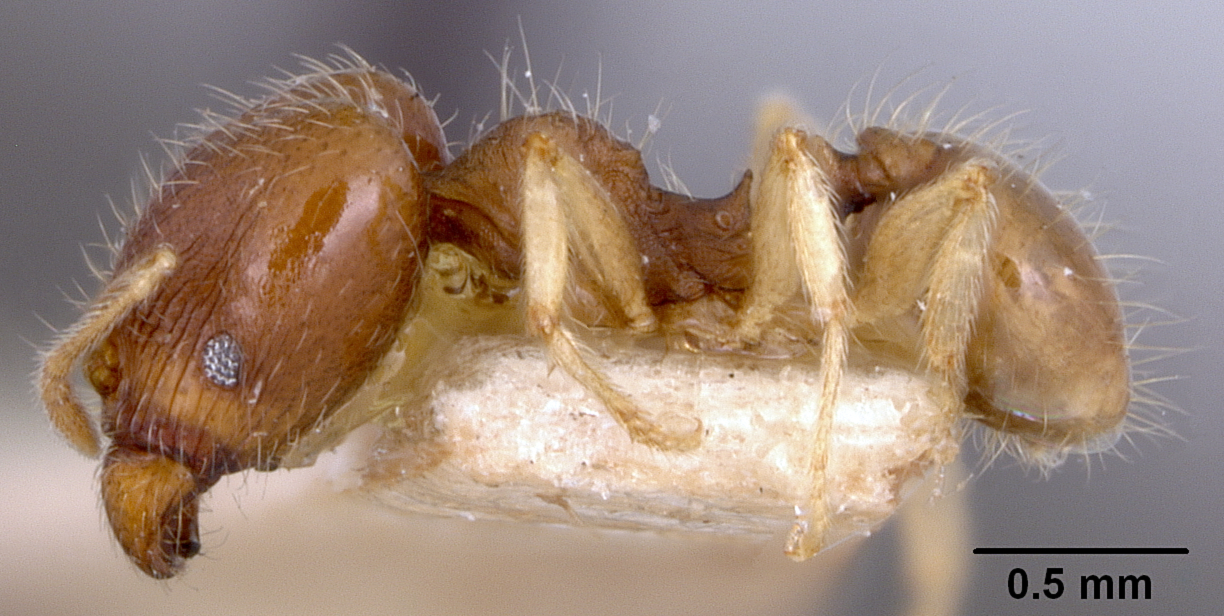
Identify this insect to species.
Pheidole floridana
